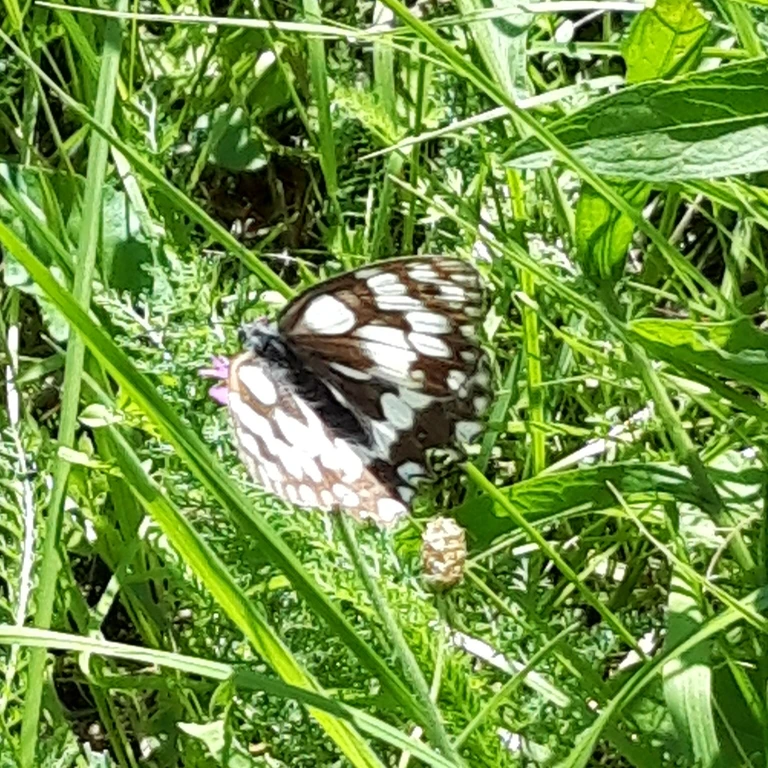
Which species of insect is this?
Melanargia galathea
